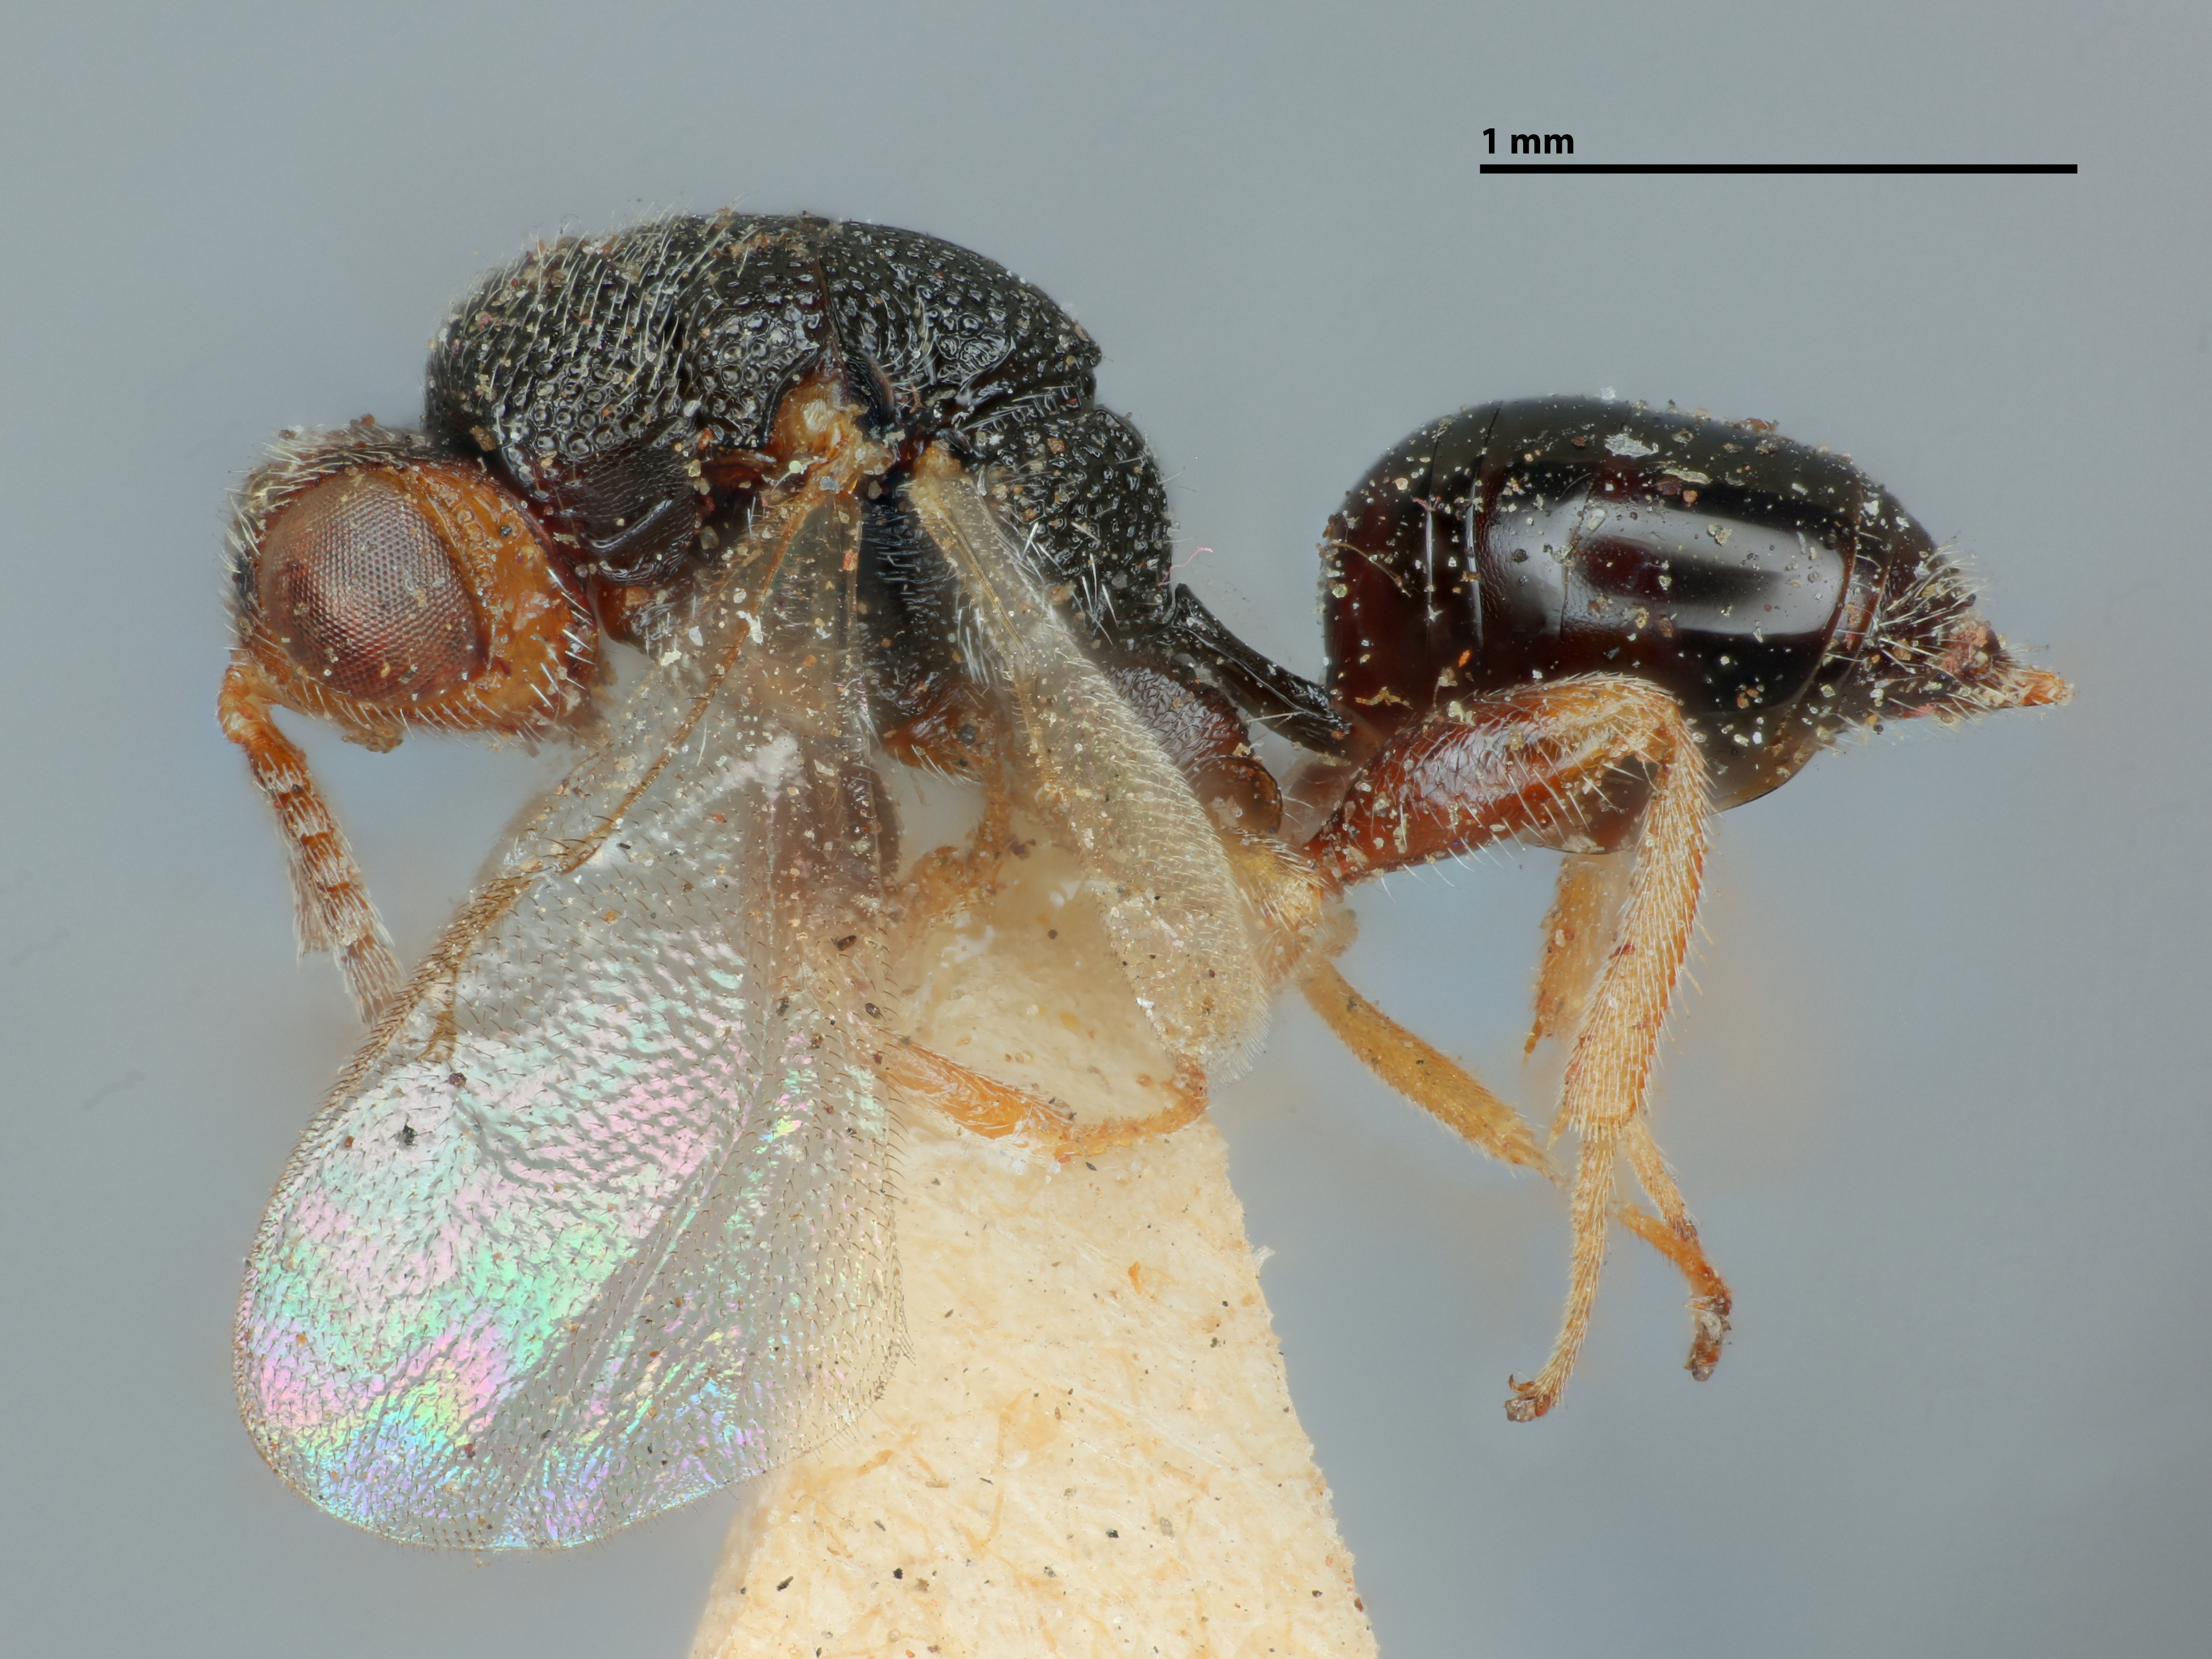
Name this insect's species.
Eurytoma lycti
